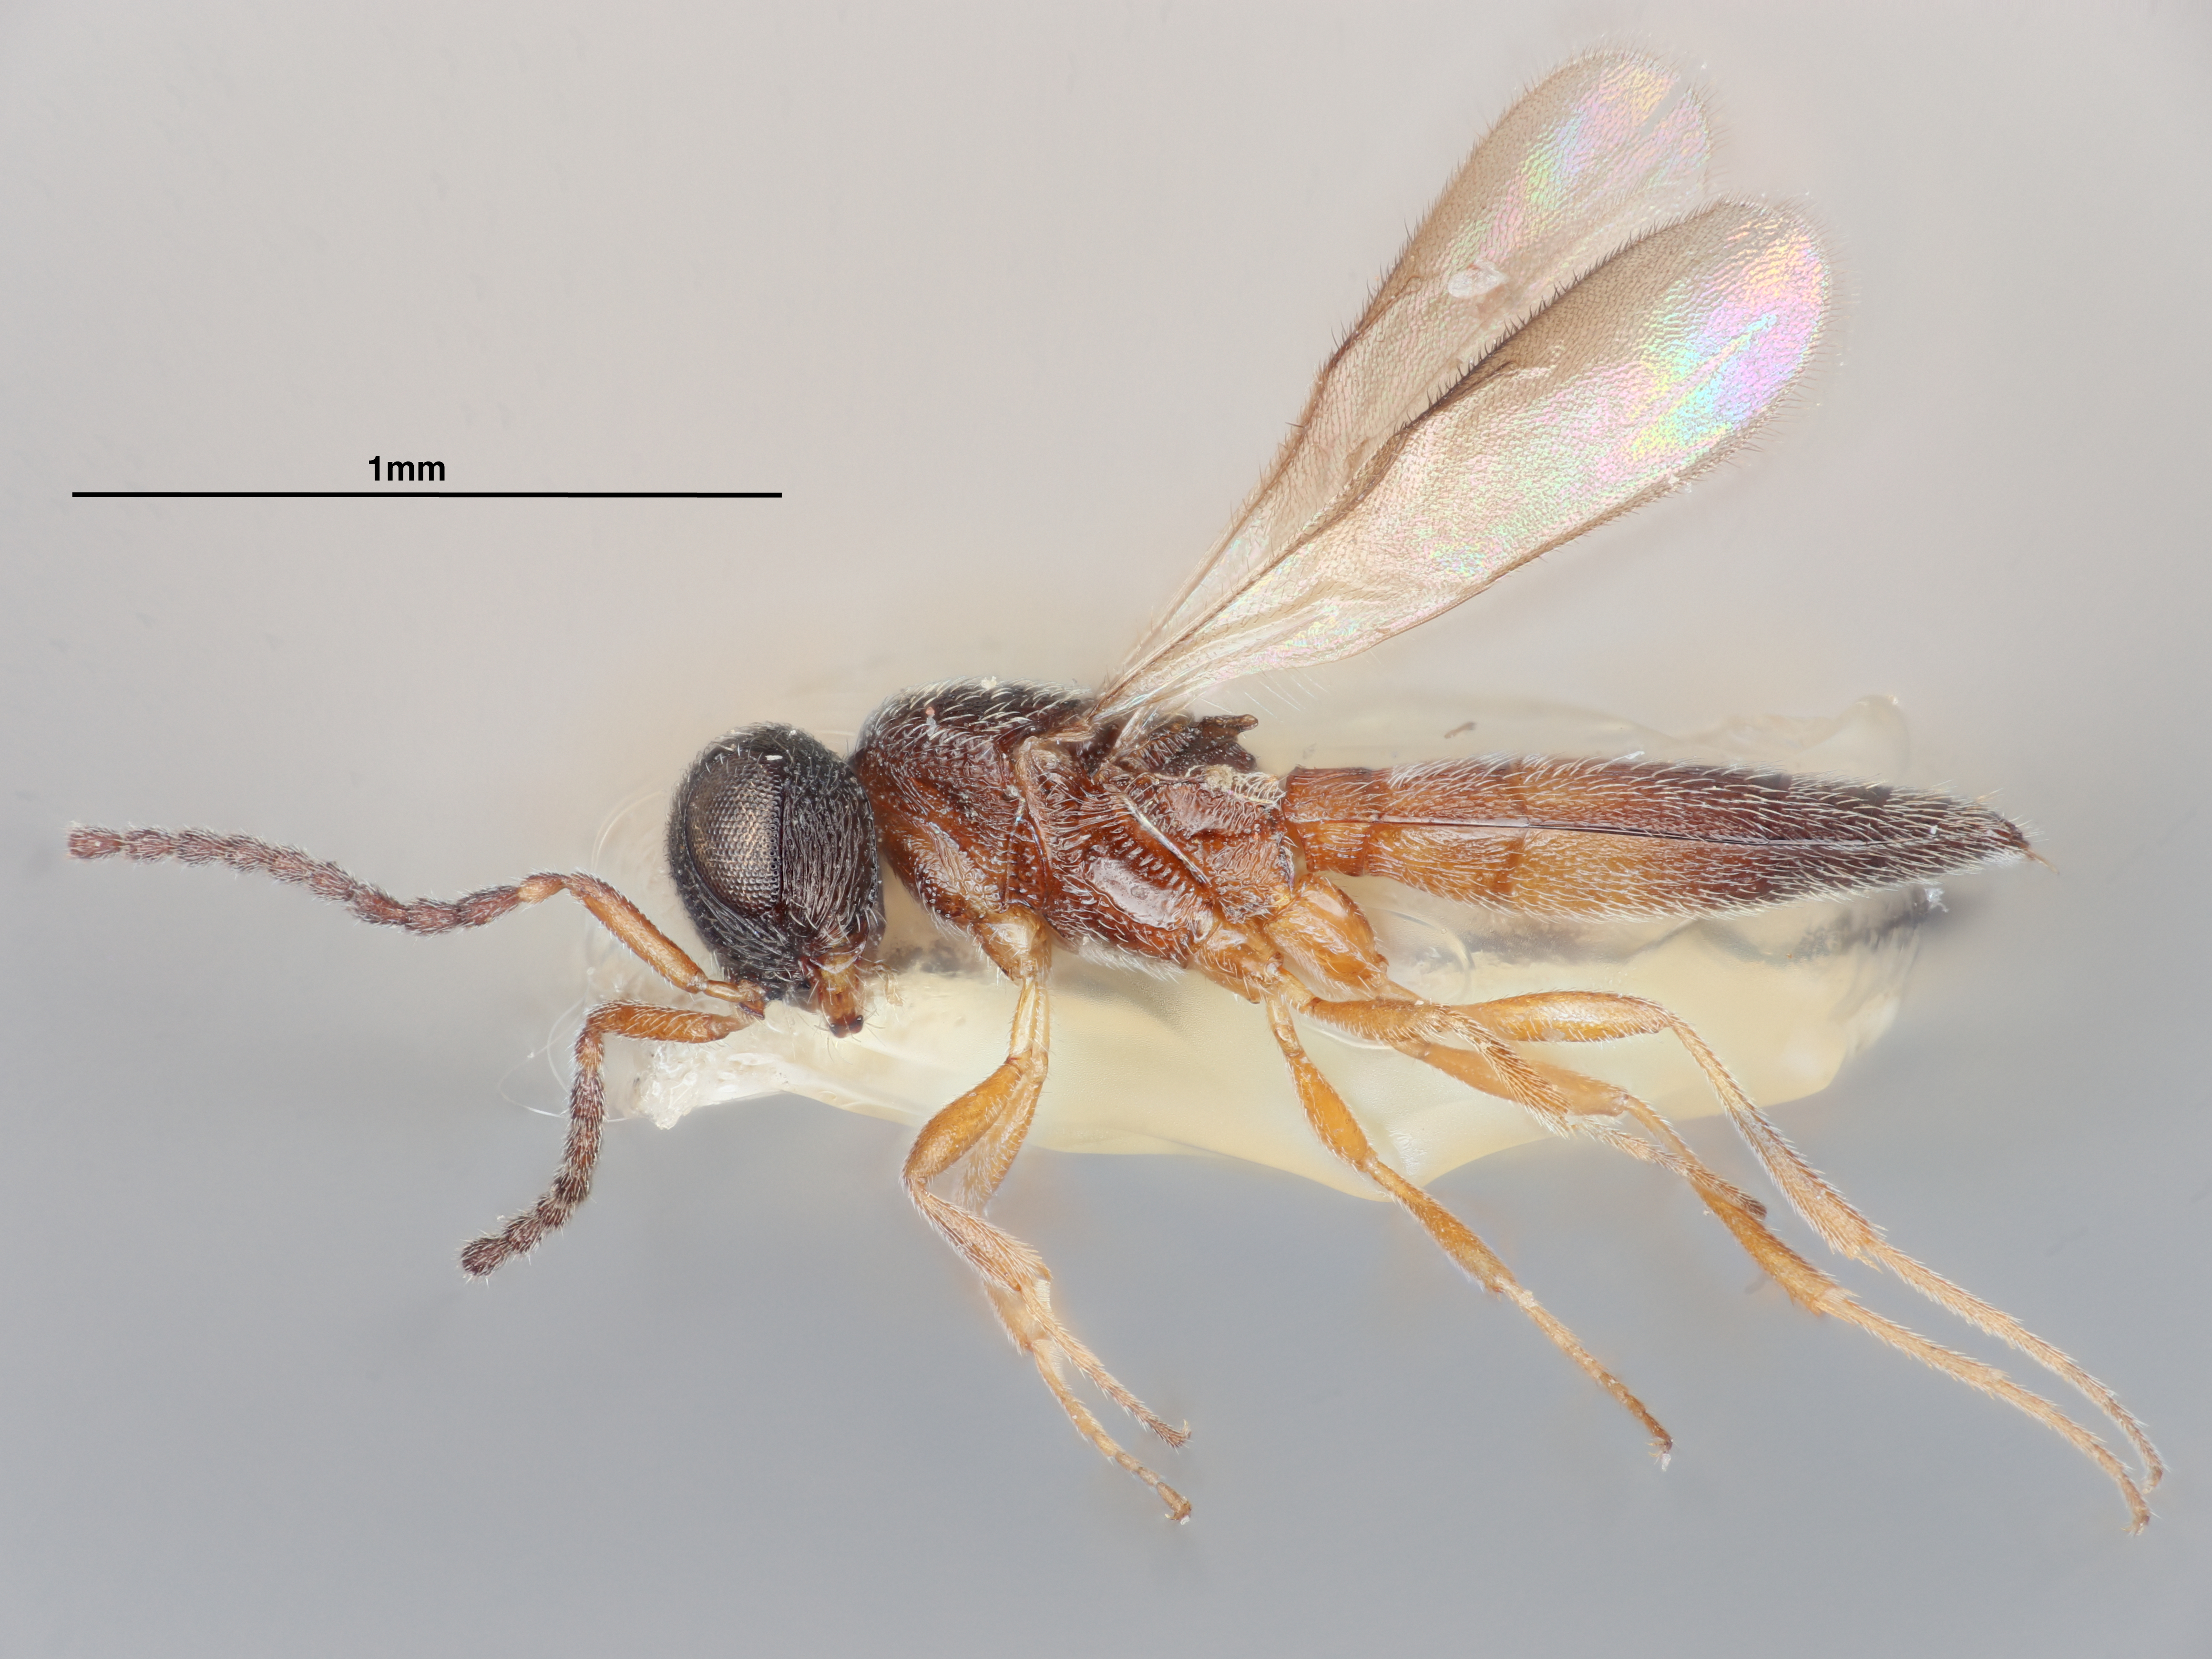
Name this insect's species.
Anteromorpha deccanensis
